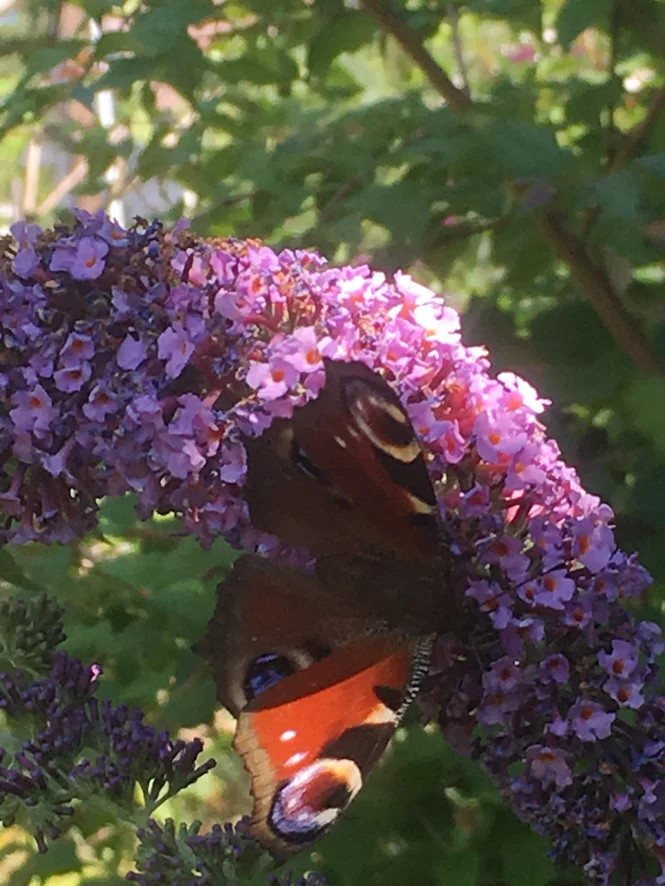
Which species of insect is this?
Aglais io
